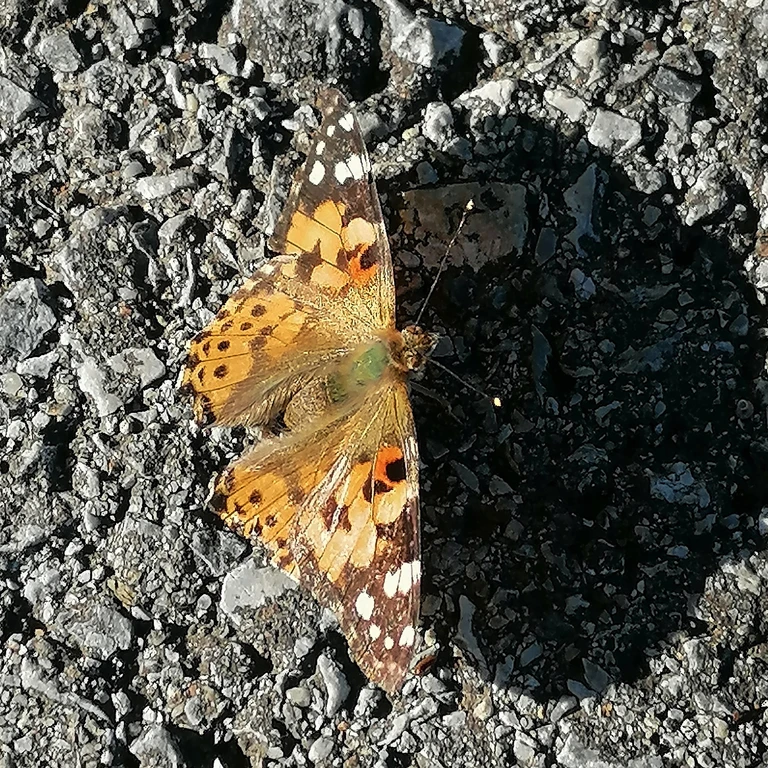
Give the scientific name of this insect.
Vanessa cardui
